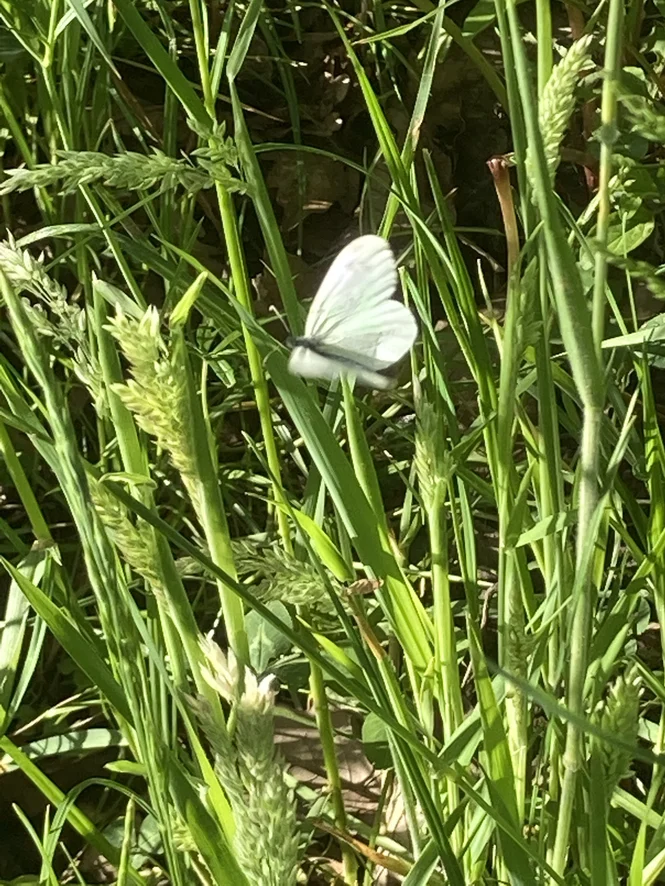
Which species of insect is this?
Leptidea sinapis/juvernica
